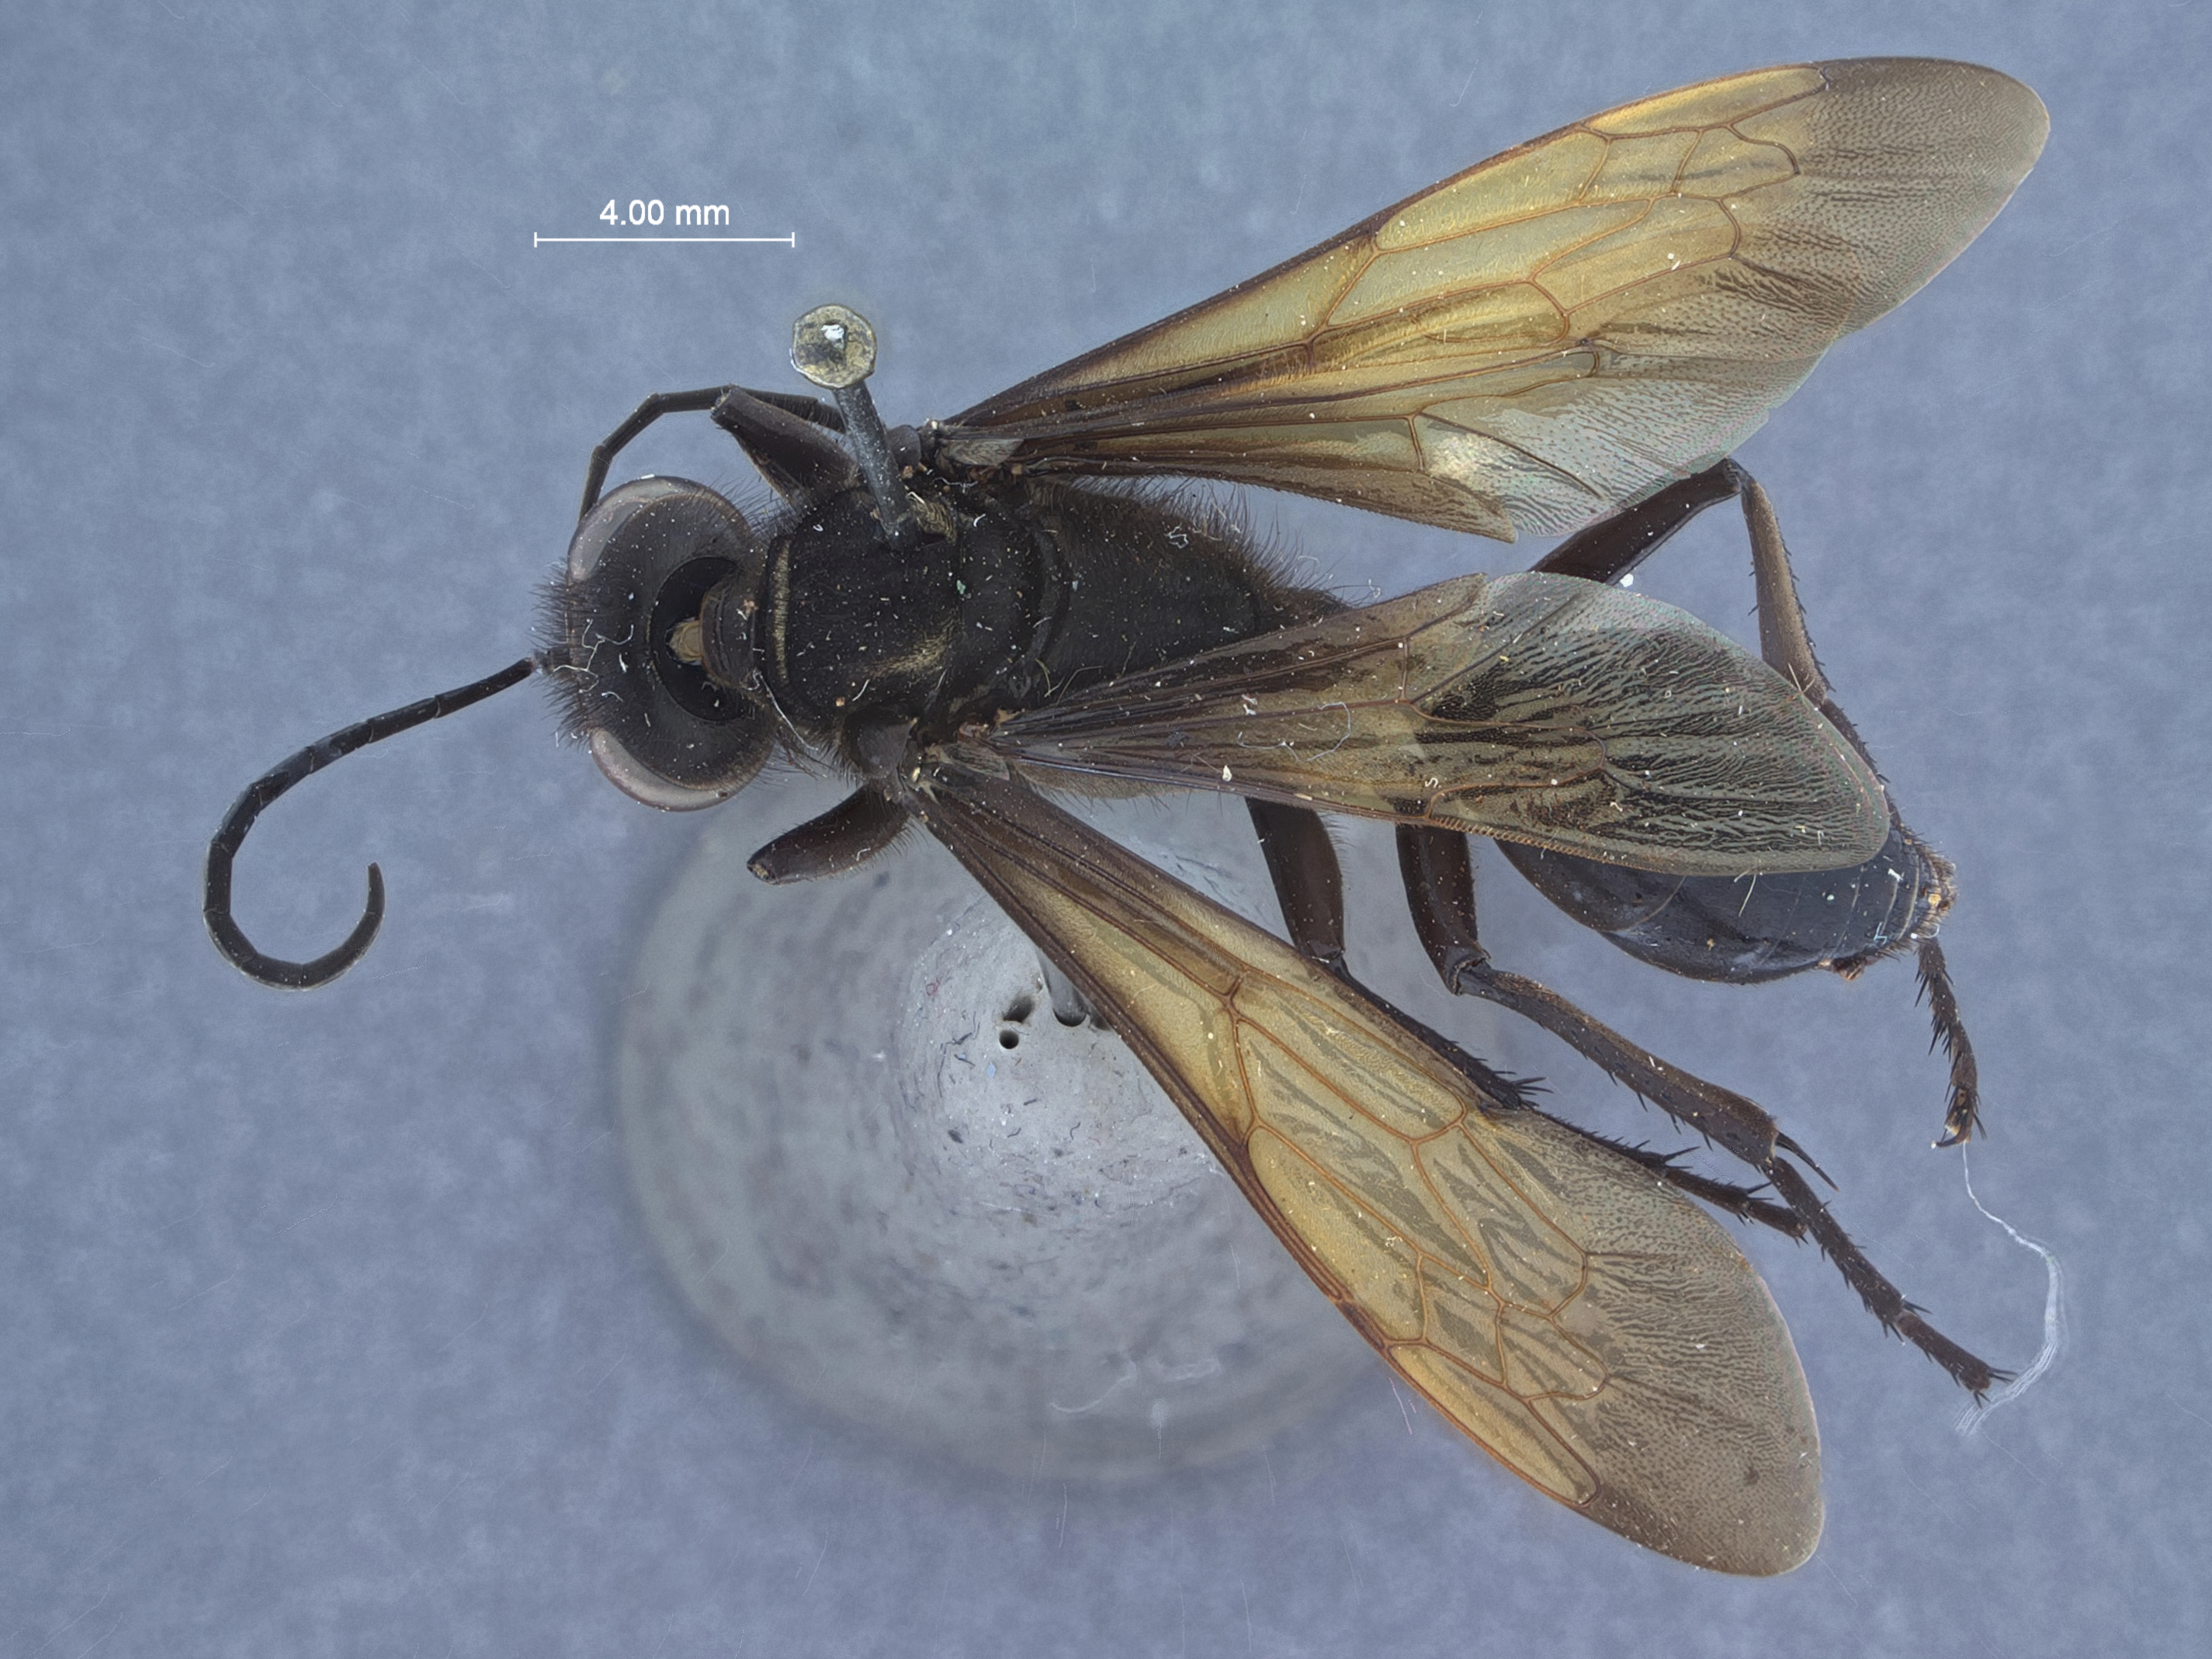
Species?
Sphex praedator
